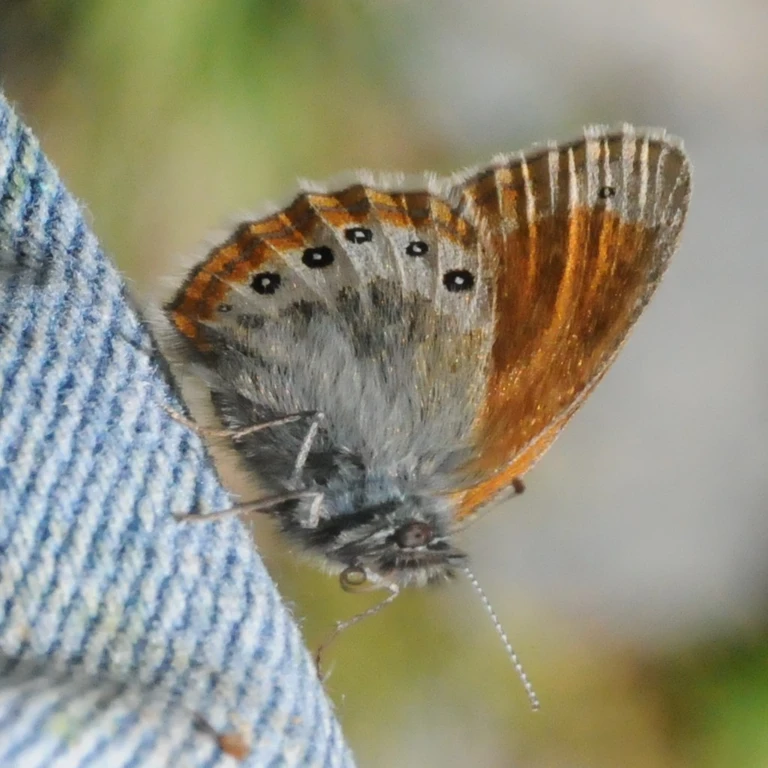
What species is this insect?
Coenonympha gardetta
